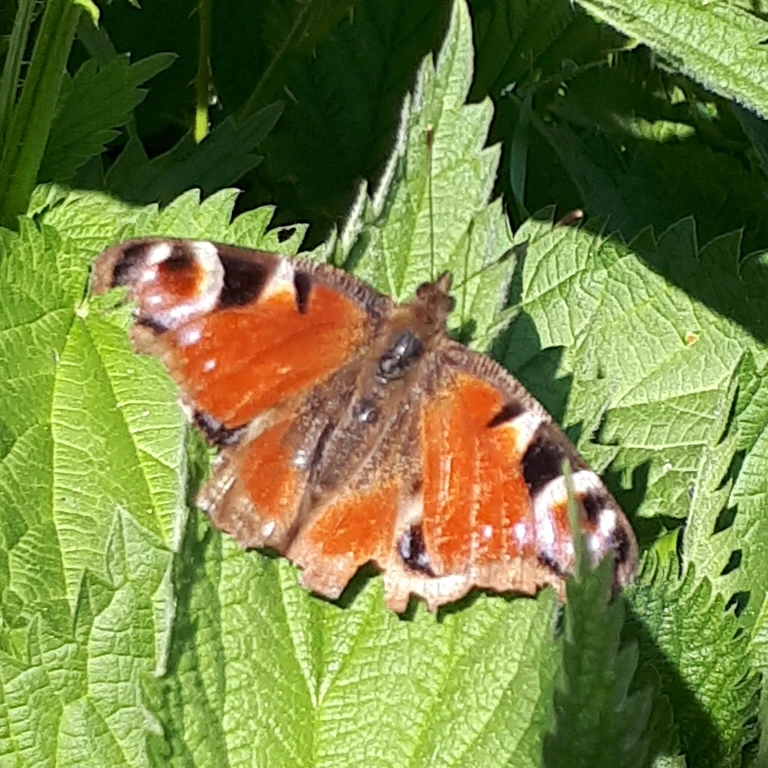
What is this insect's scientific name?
Aglais io
